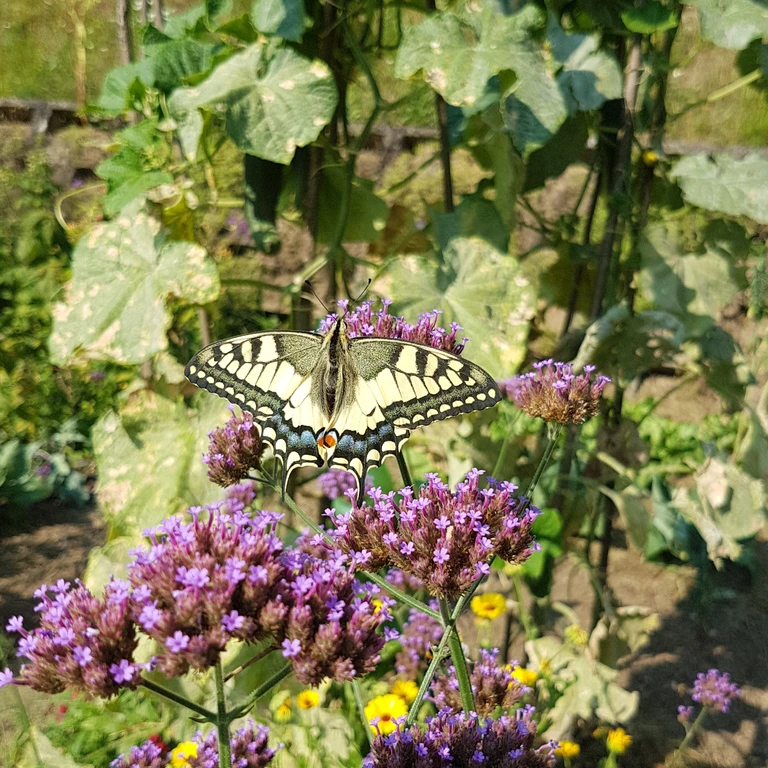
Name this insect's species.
Papilio machaon
